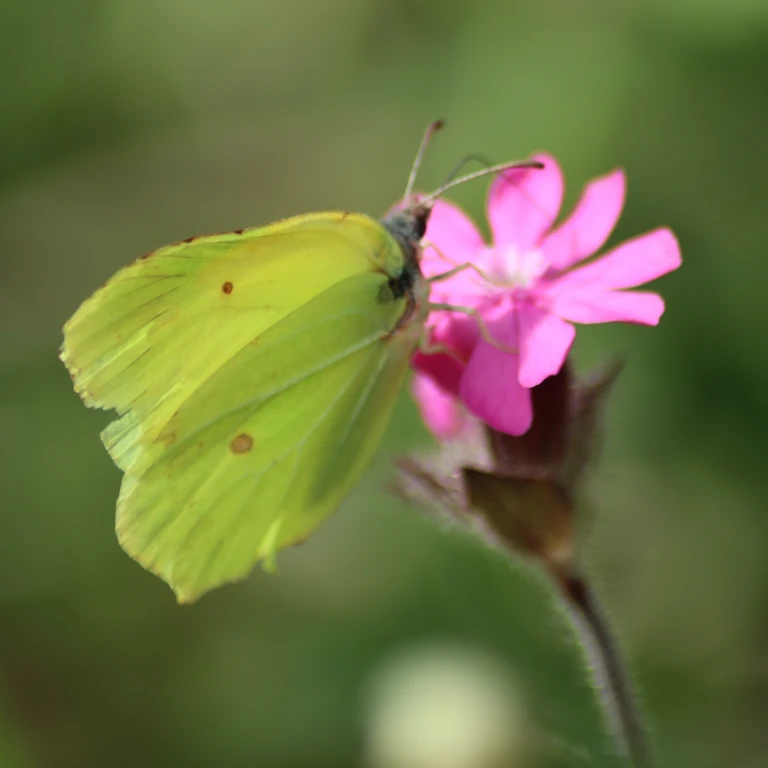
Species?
Gonepteryx rhamni
